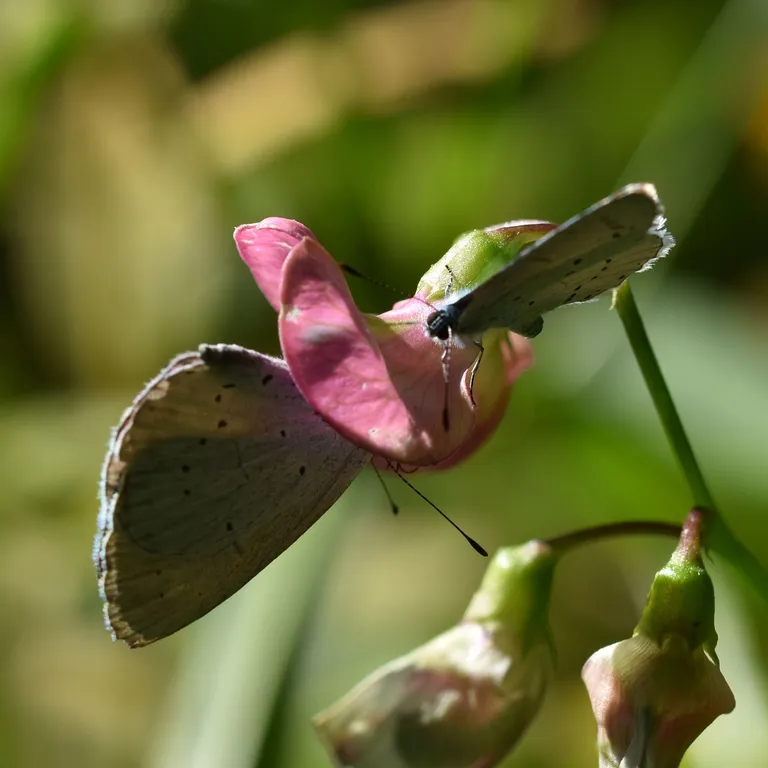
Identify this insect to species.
Celastrina argiolus
